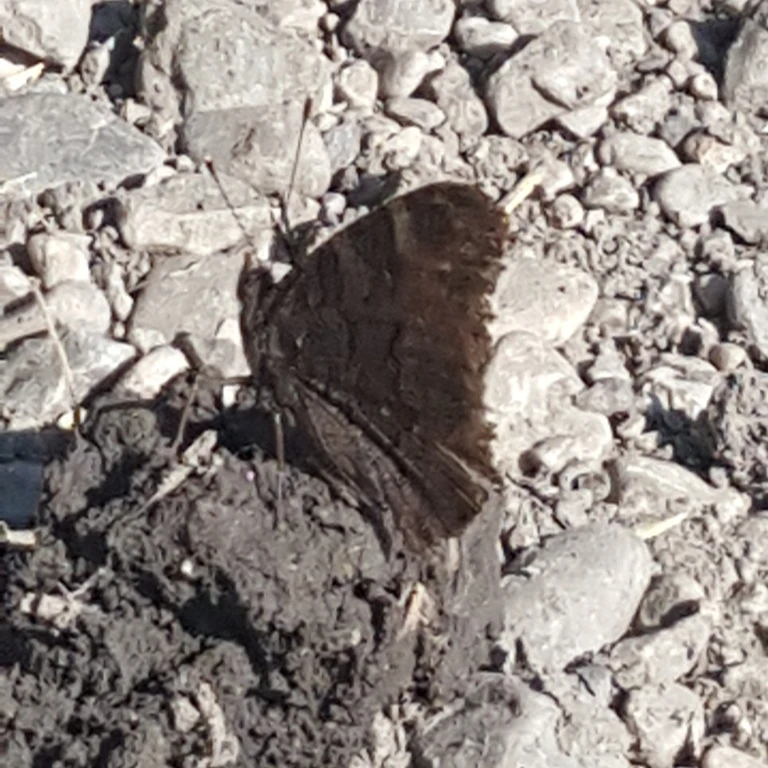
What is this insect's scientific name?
Aglais io
